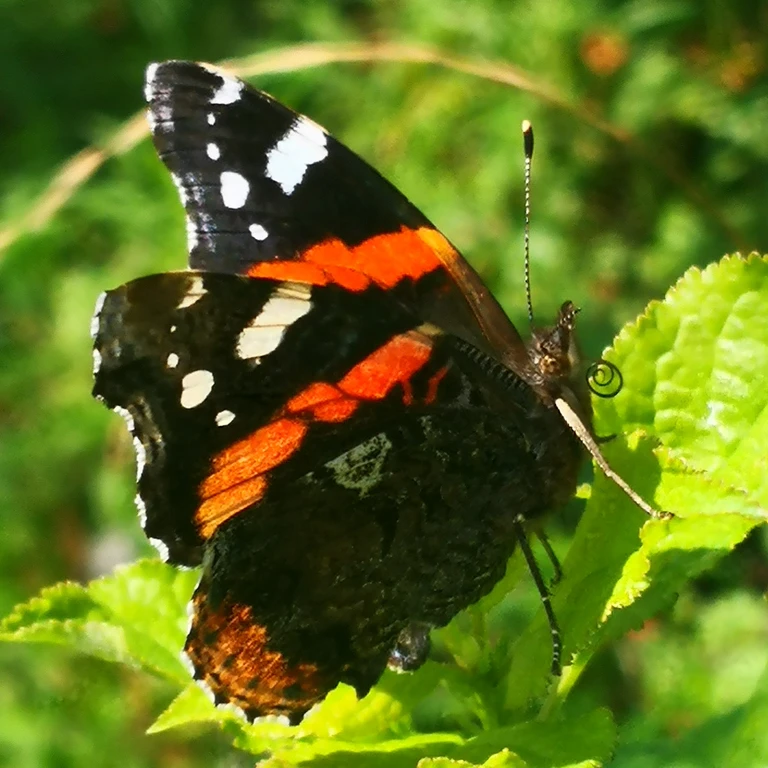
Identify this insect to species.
Vanessa atalanta
